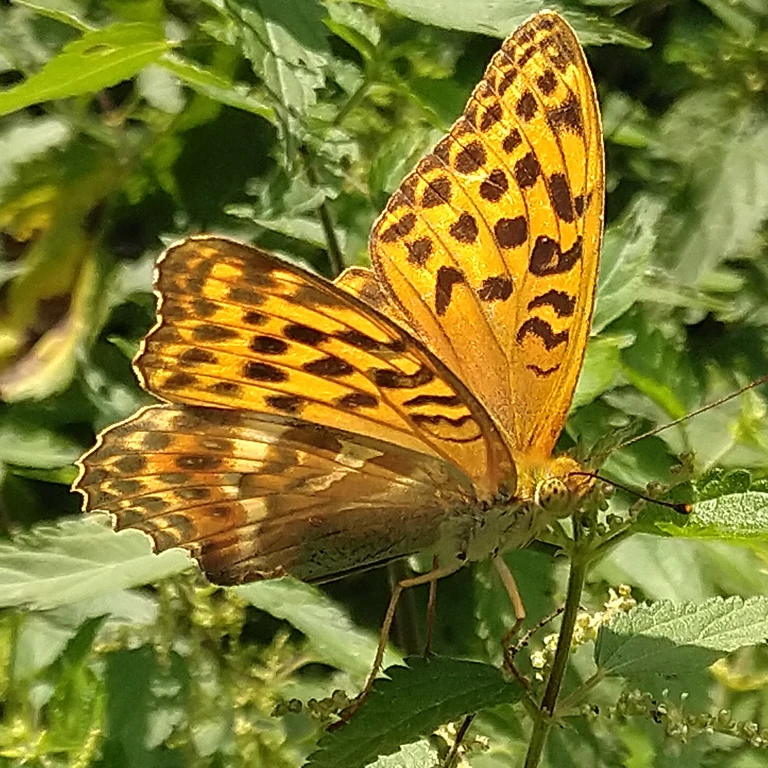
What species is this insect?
Argynnis paphia
